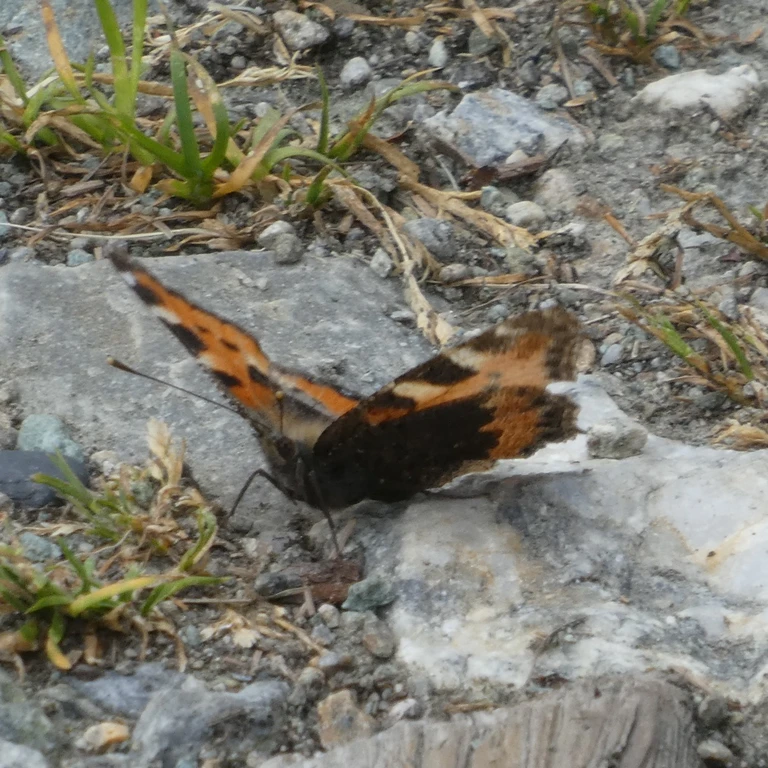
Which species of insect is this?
Aglais urticae
